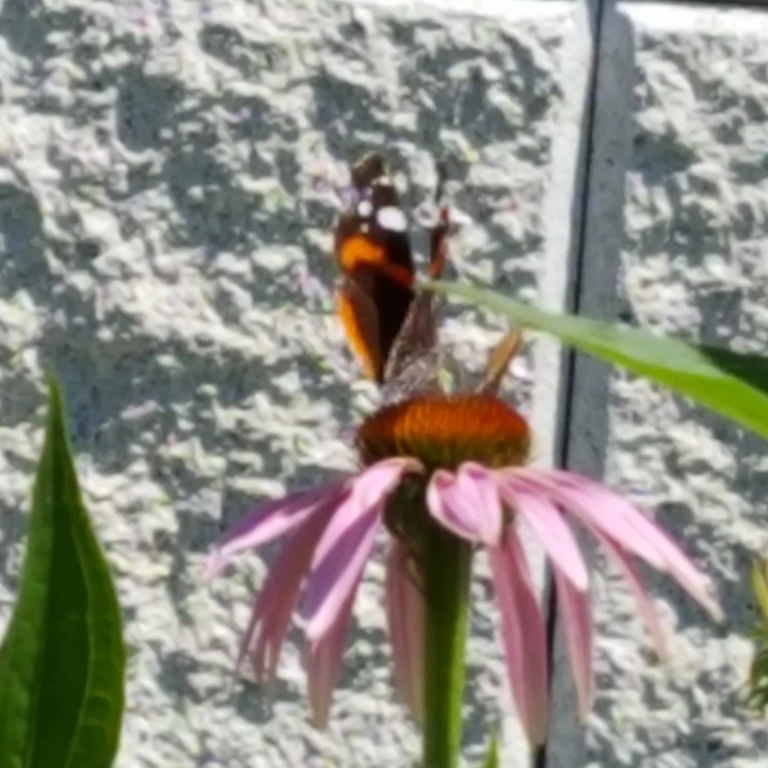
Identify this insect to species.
Vanessa atalanta
